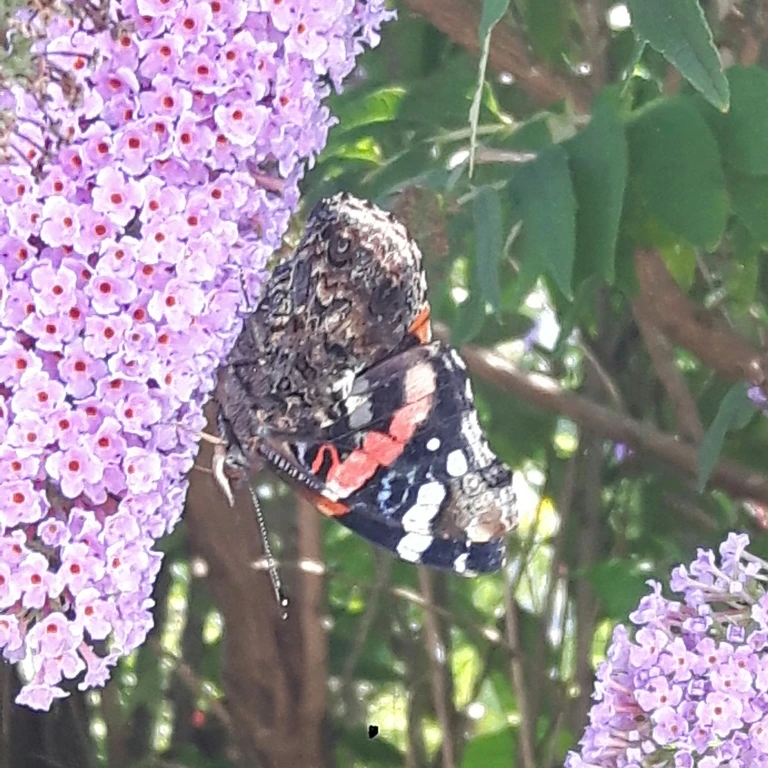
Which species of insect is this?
Vanessa atalanta
